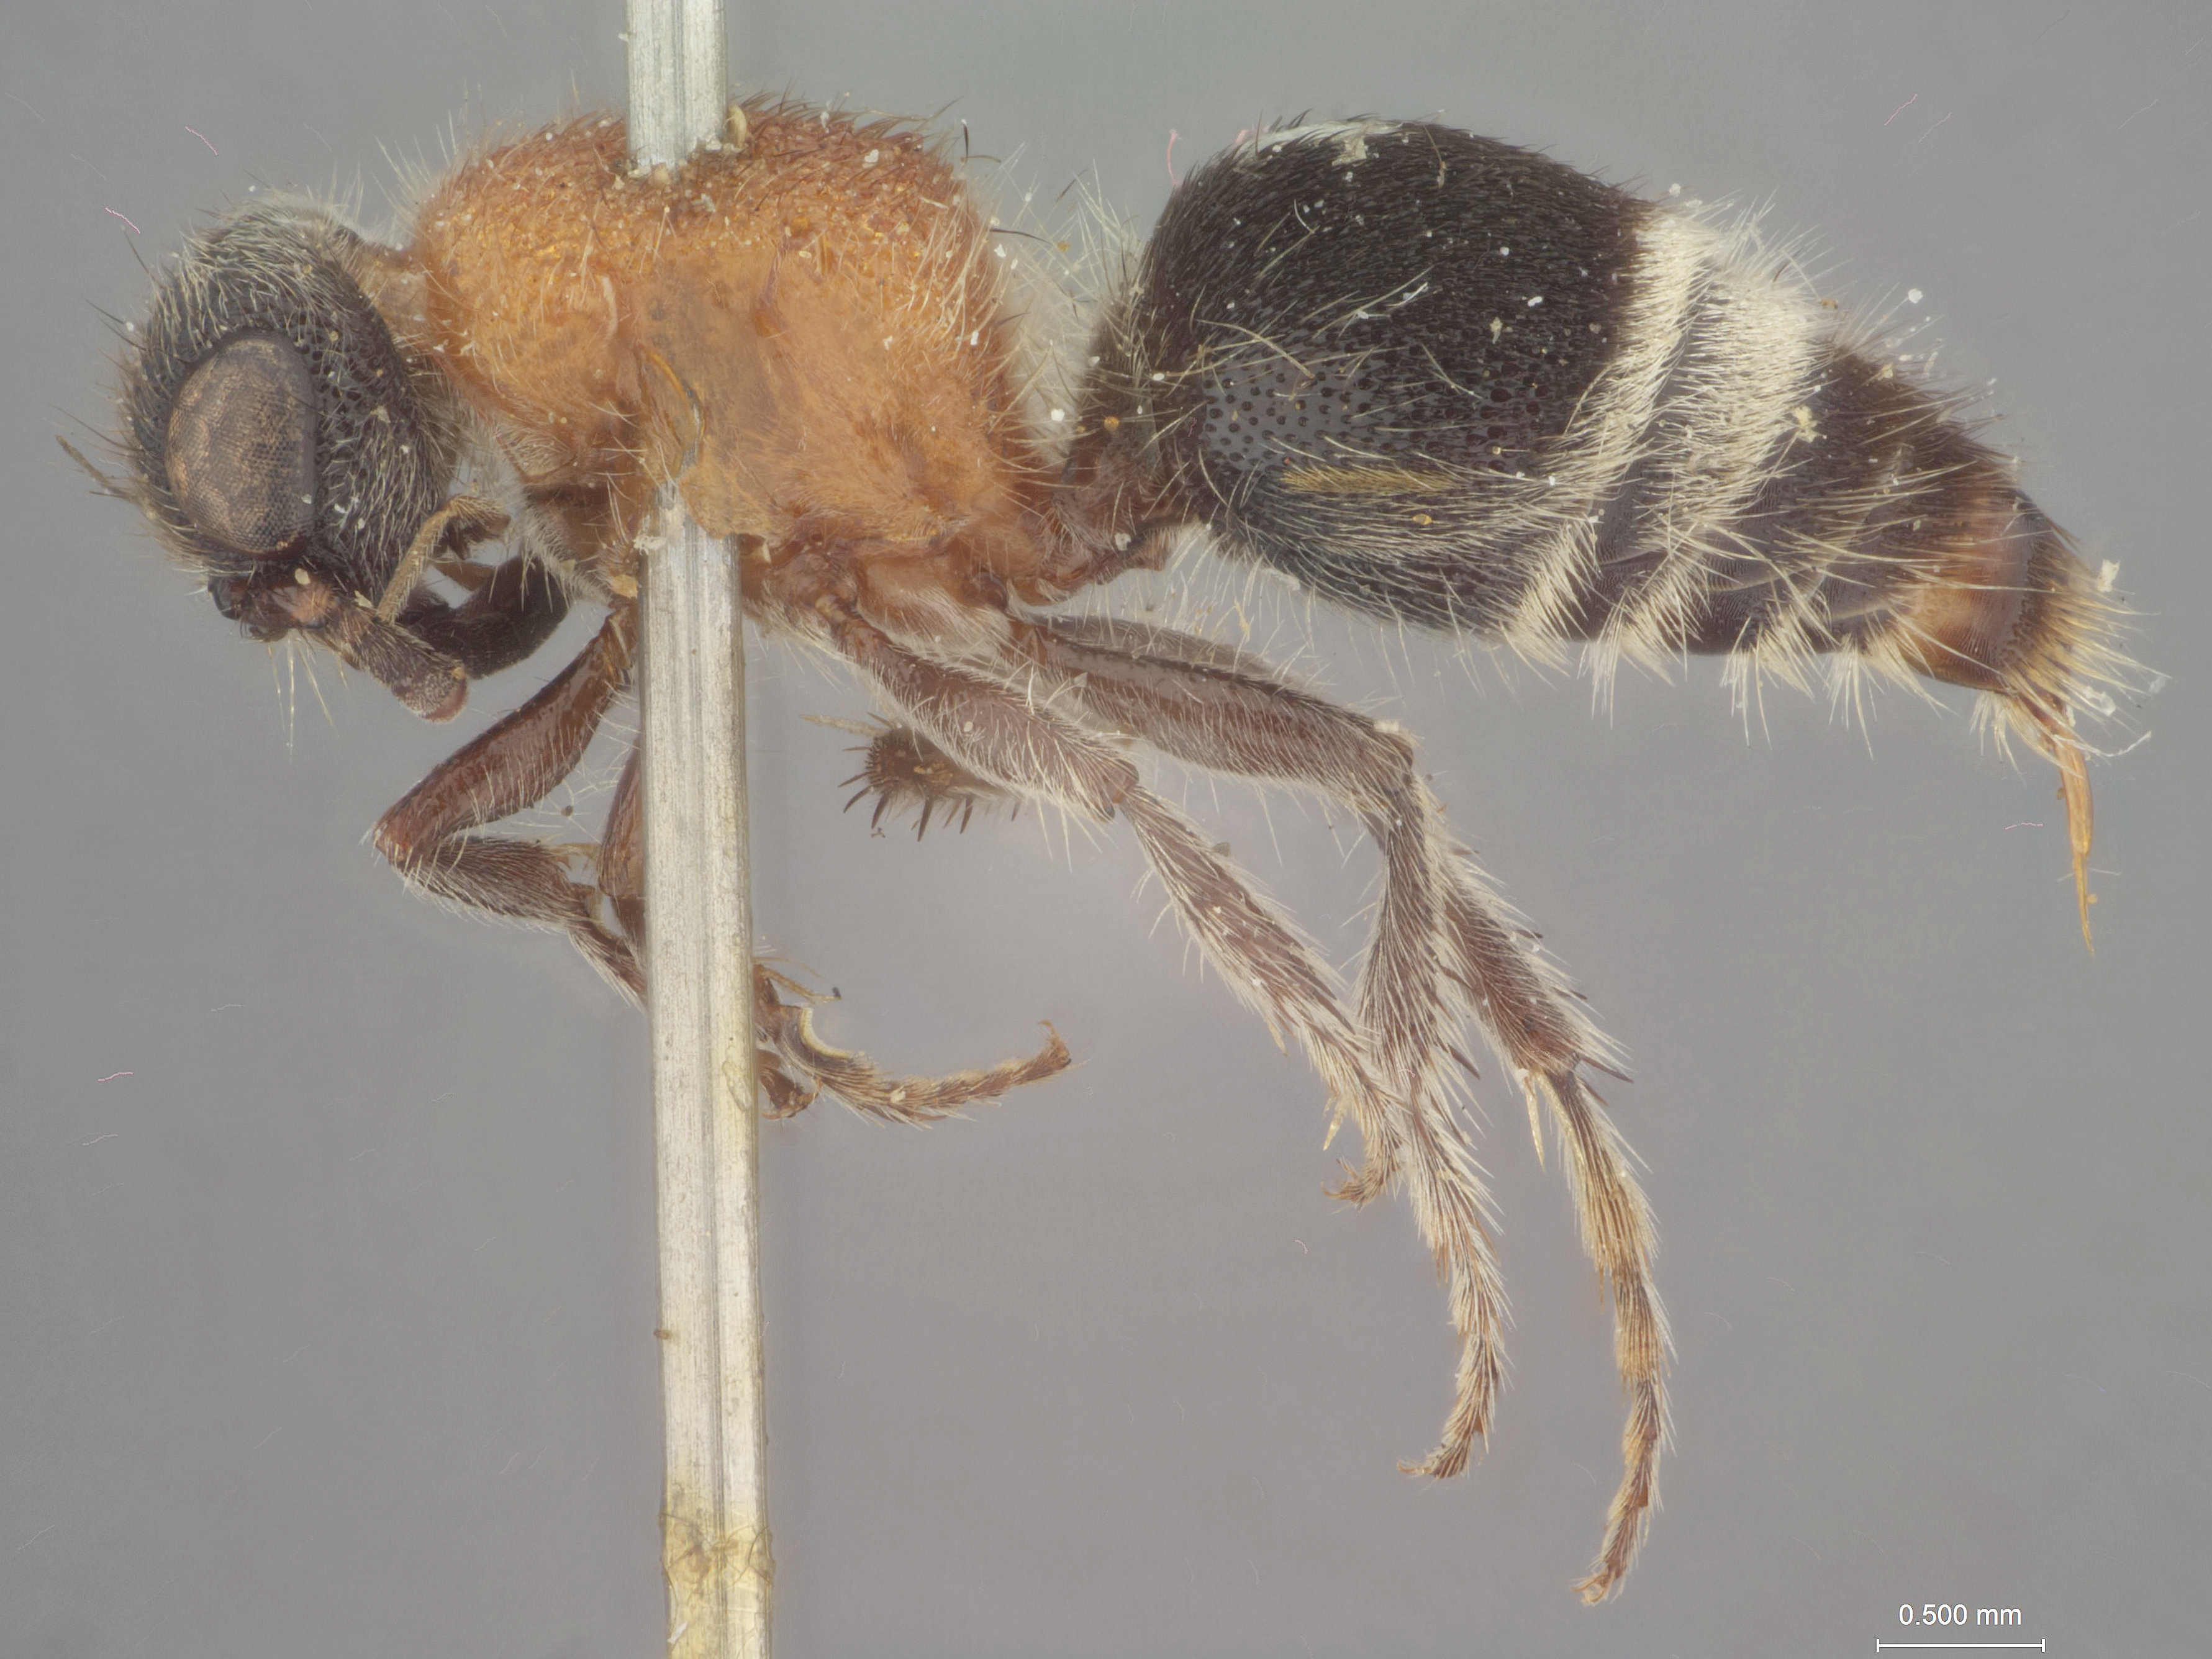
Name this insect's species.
Smicromyrme annularis
